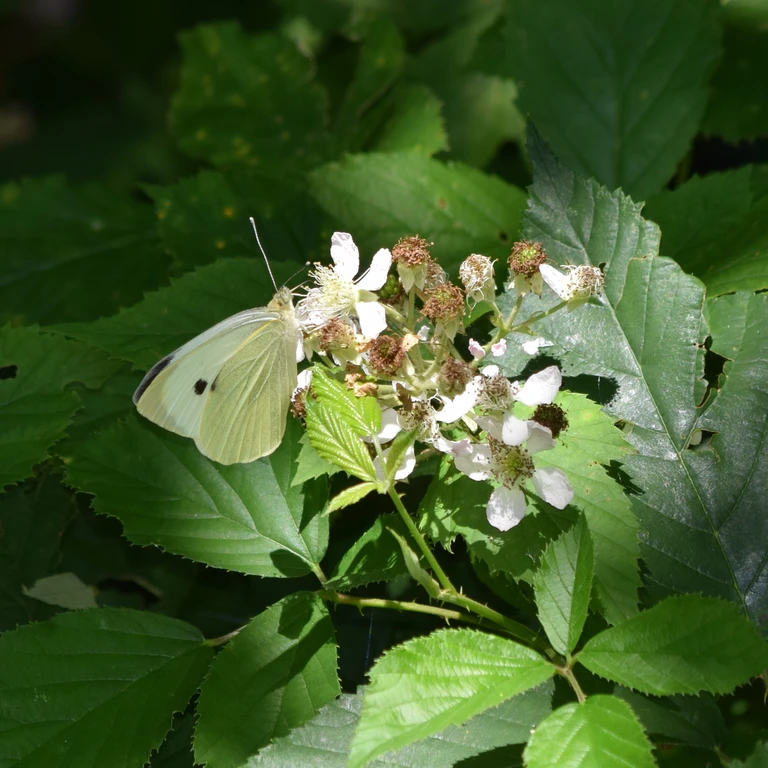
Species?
Pieris brassicae
